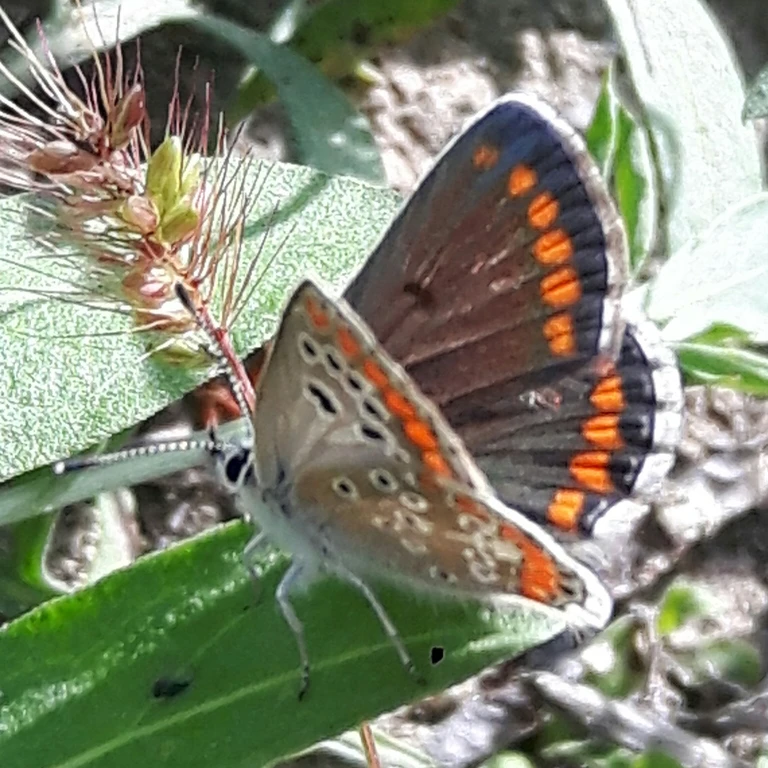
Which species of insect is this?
Aricia agestis/artaxerxes
